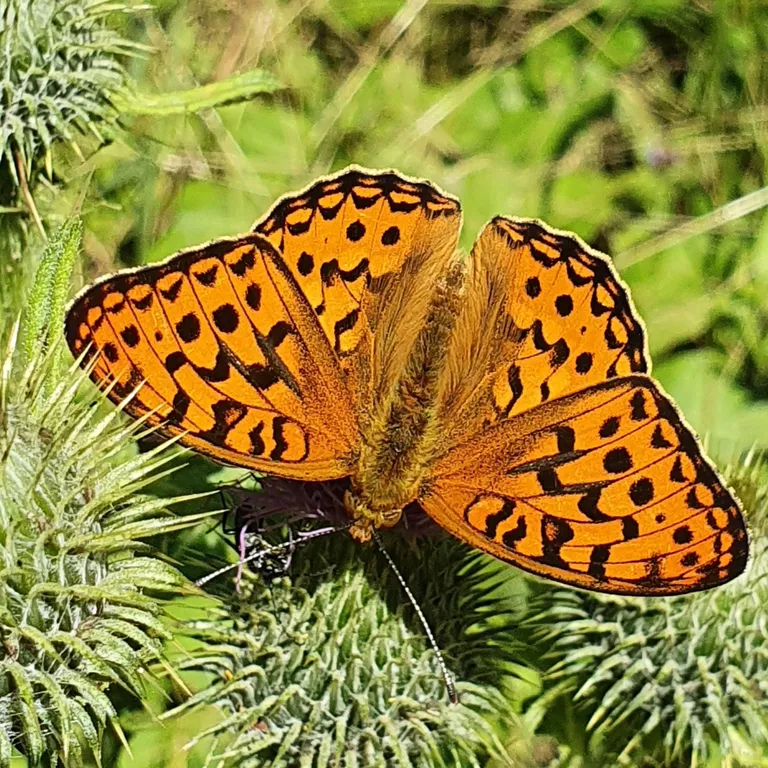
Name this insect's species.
Fabriciana adippe
